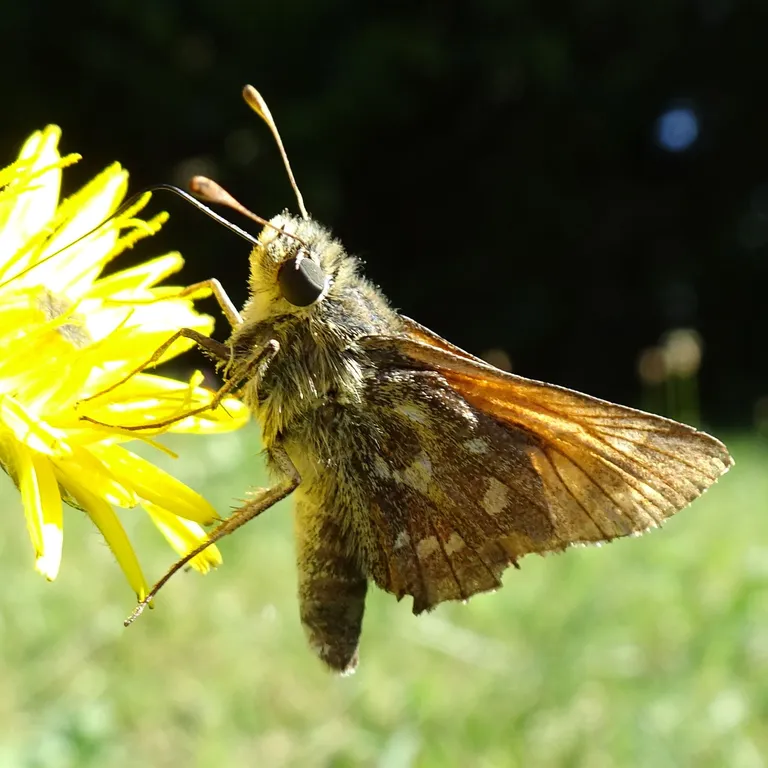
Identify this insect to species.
Hesperia comma
